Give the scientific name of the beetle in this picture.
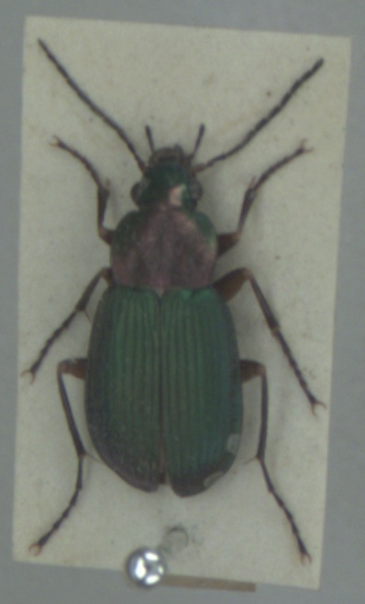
Chlaenius nigricornis
